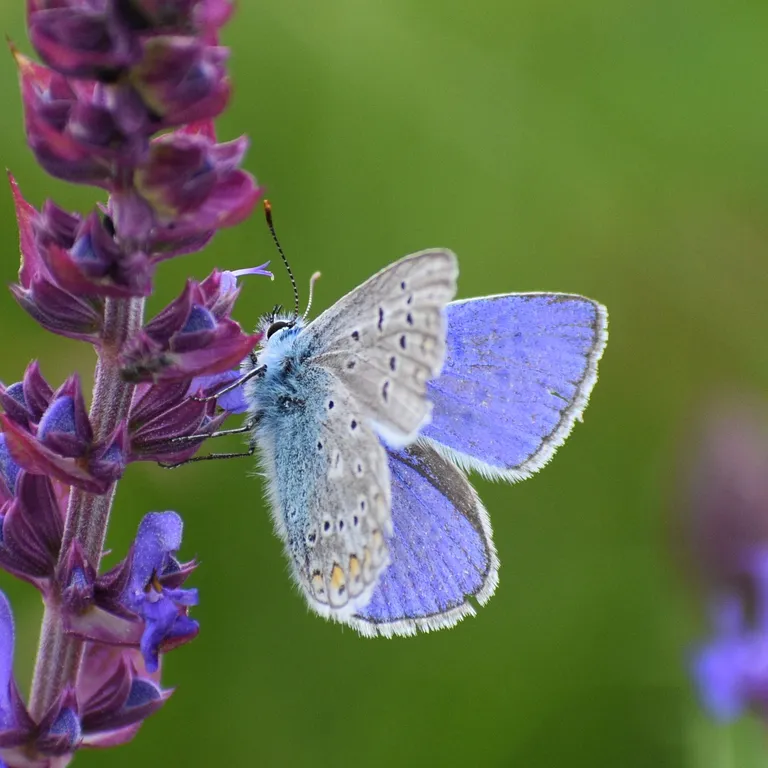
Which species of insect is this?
Polyommatus icarus
